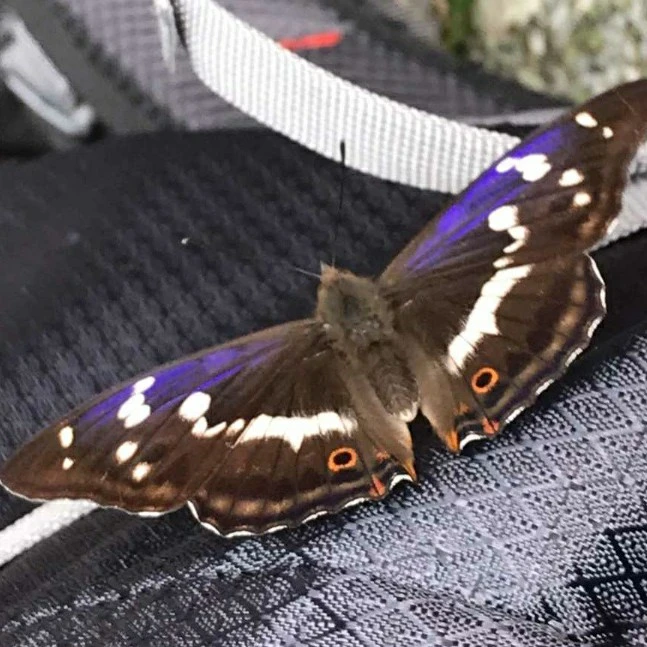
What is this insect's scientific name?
Apatura iris
